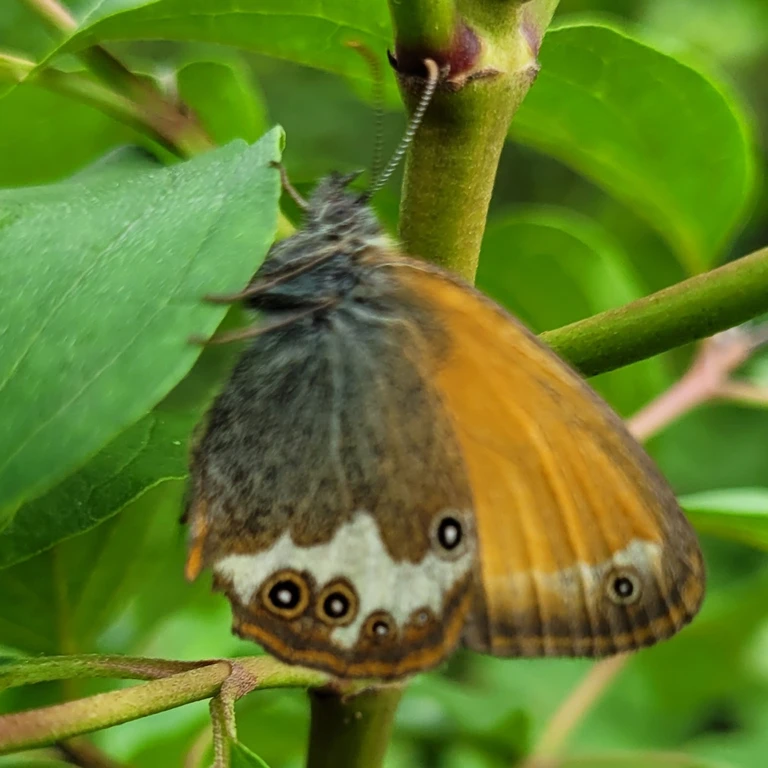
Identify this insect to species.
Coenonympha arcania
